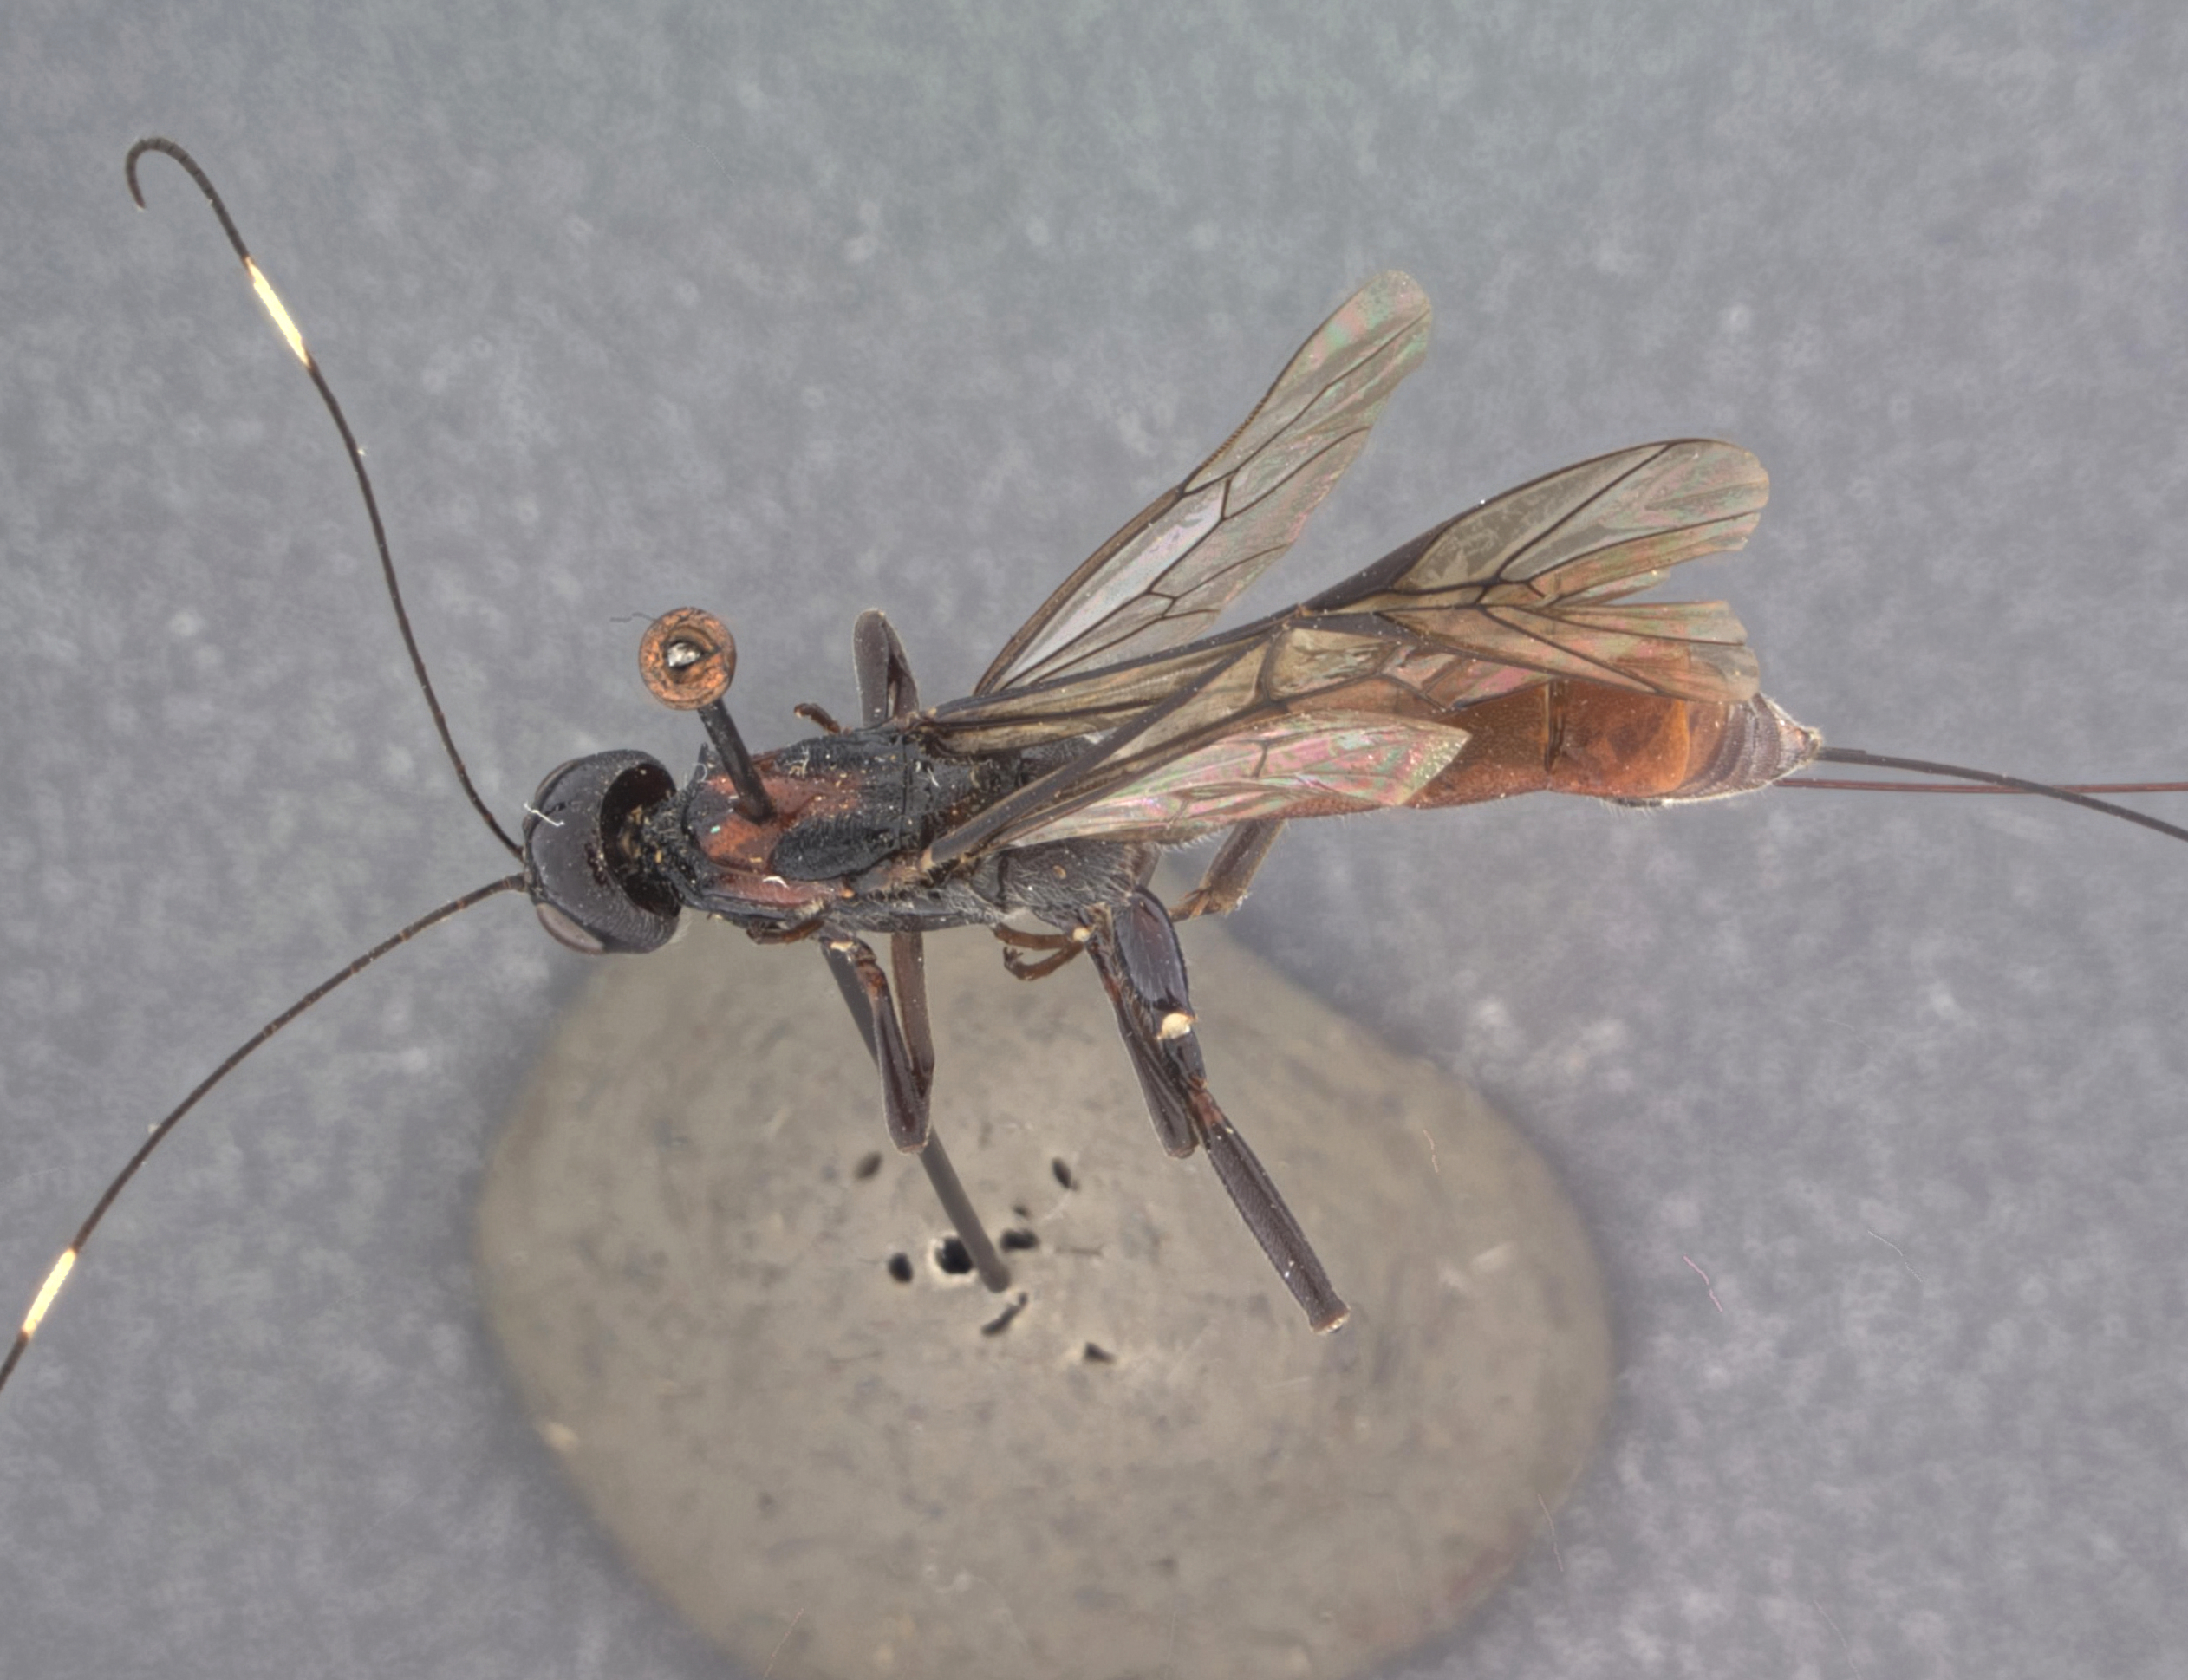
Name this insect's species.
Xorides humeralis
